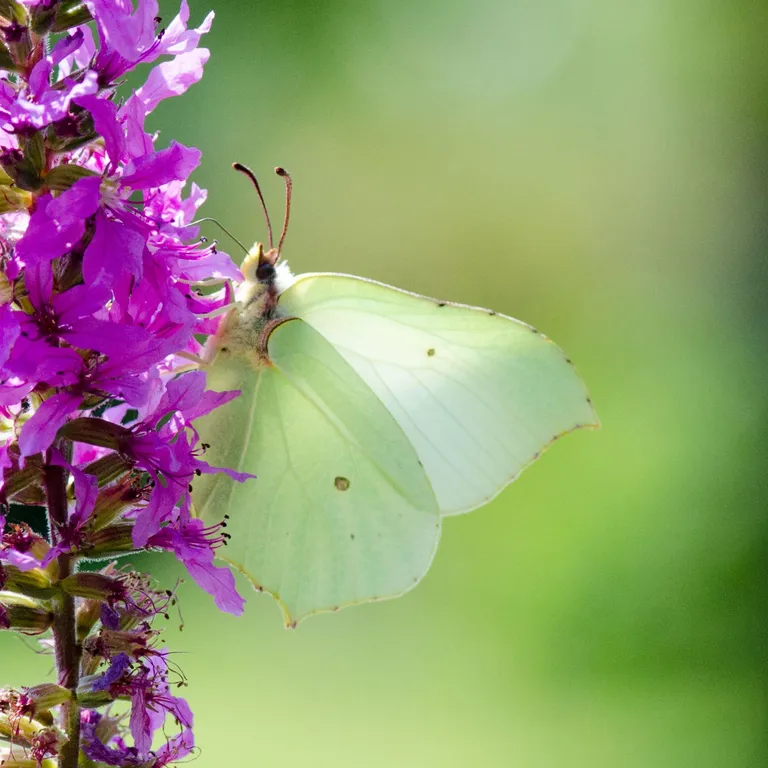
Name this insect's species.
Gonepteryx rhamni
